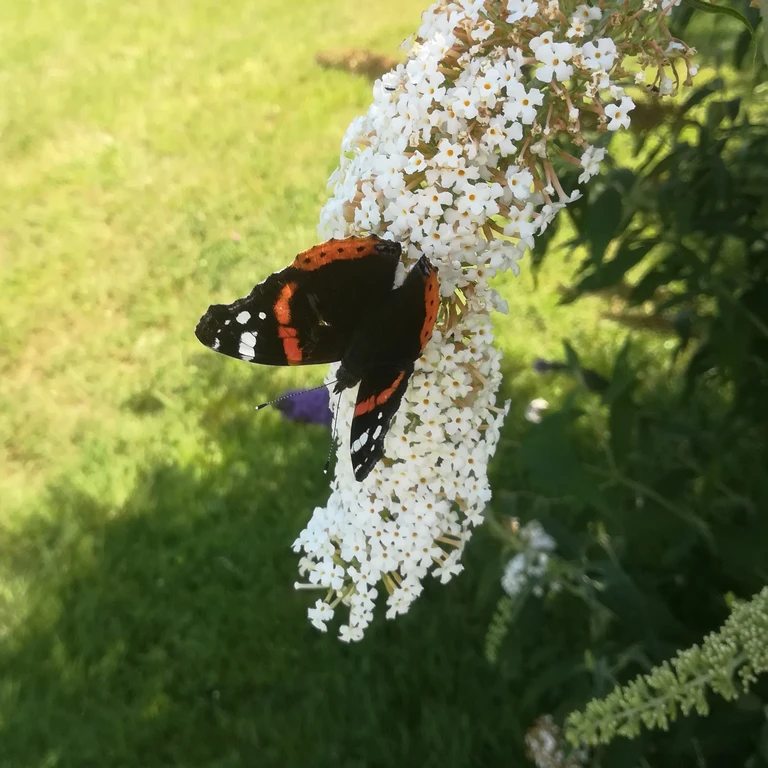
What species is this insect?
Vanessa atalanta
